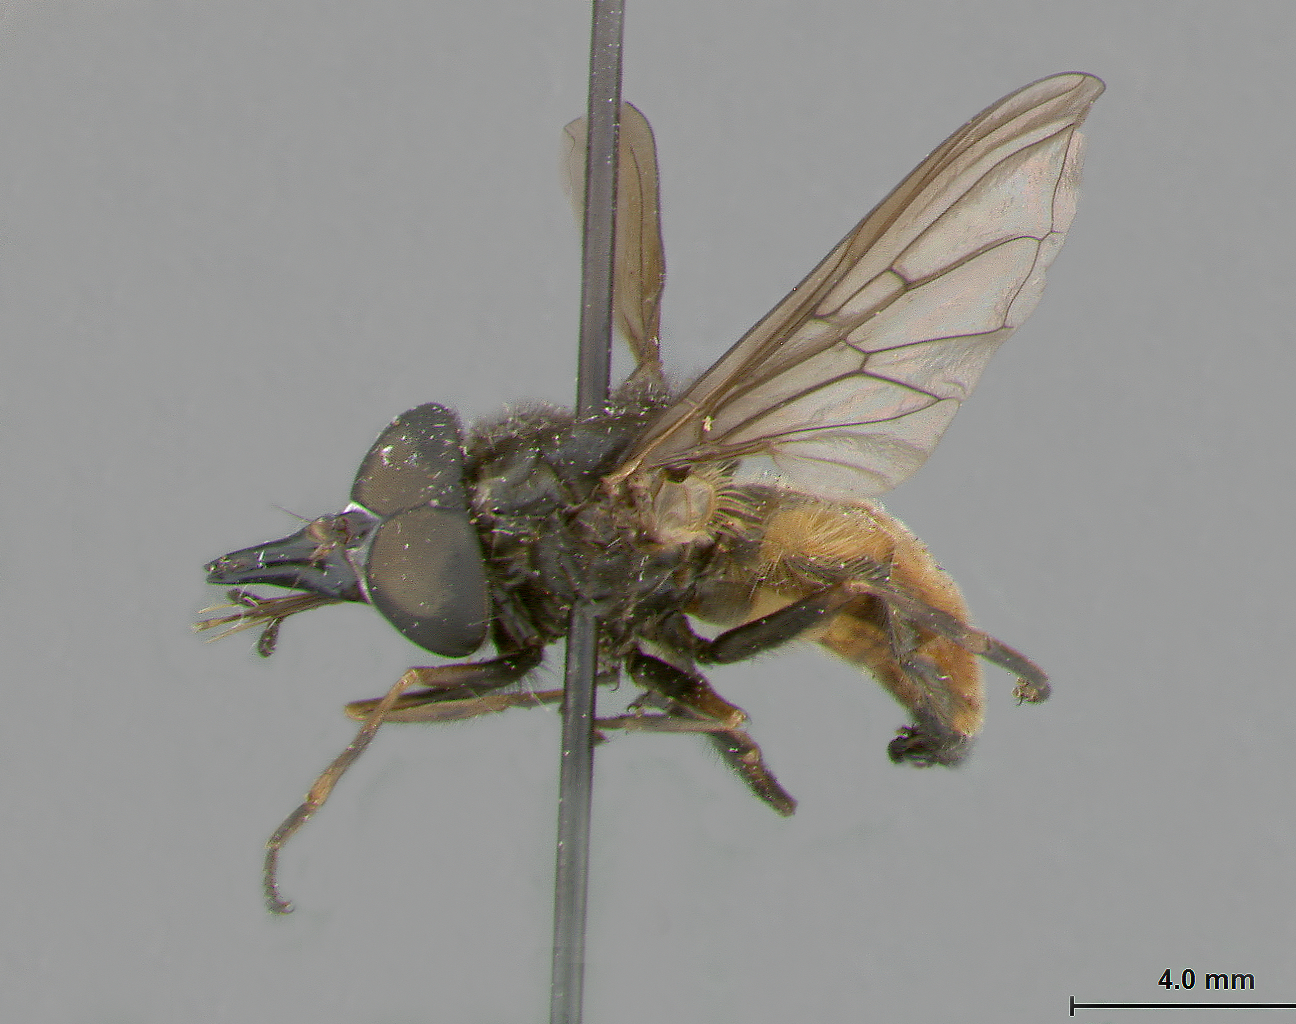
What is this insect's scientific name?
Rhingia lateralis
